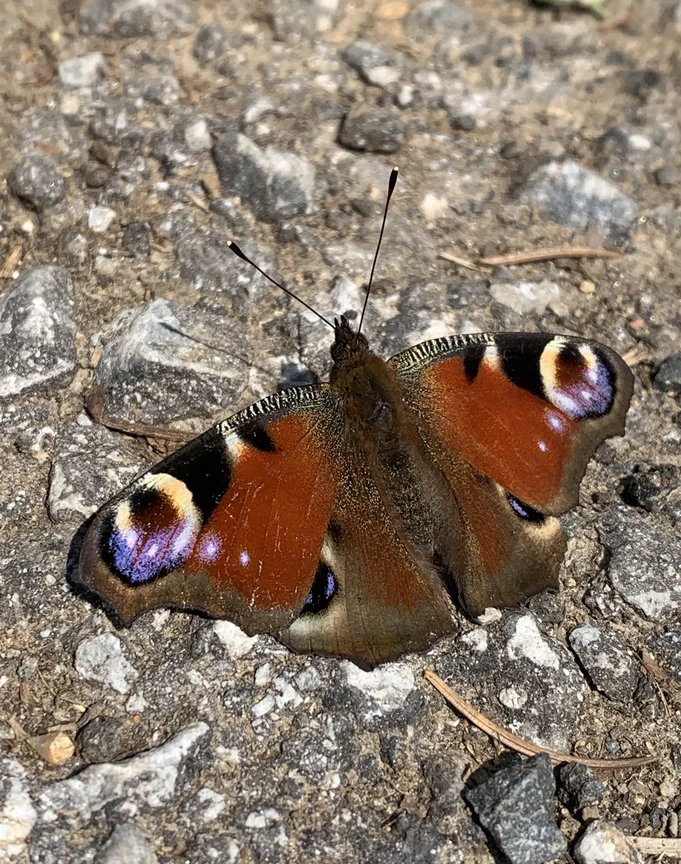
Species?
Aglais io
